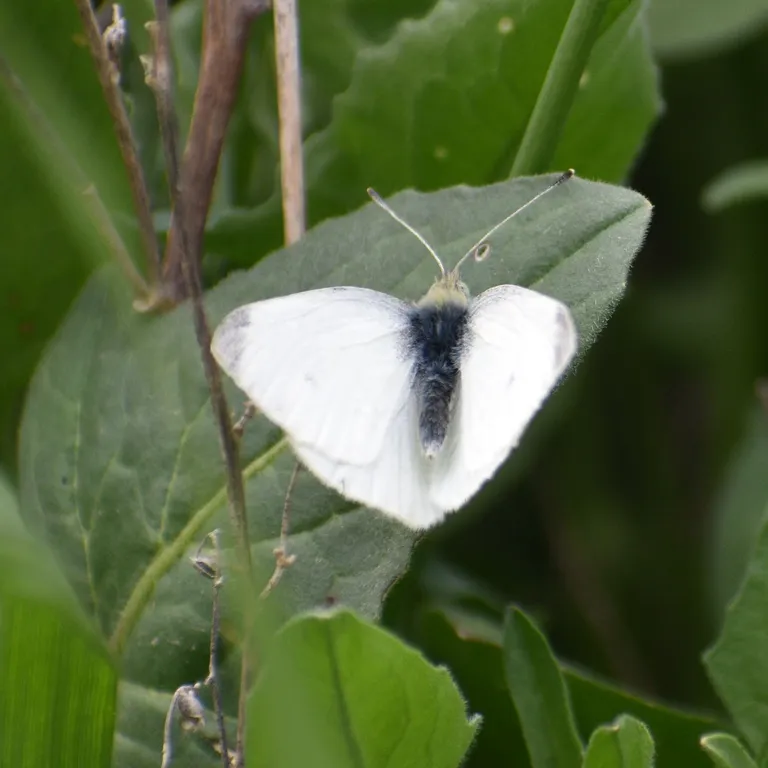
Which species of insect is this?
Pieris rapae
